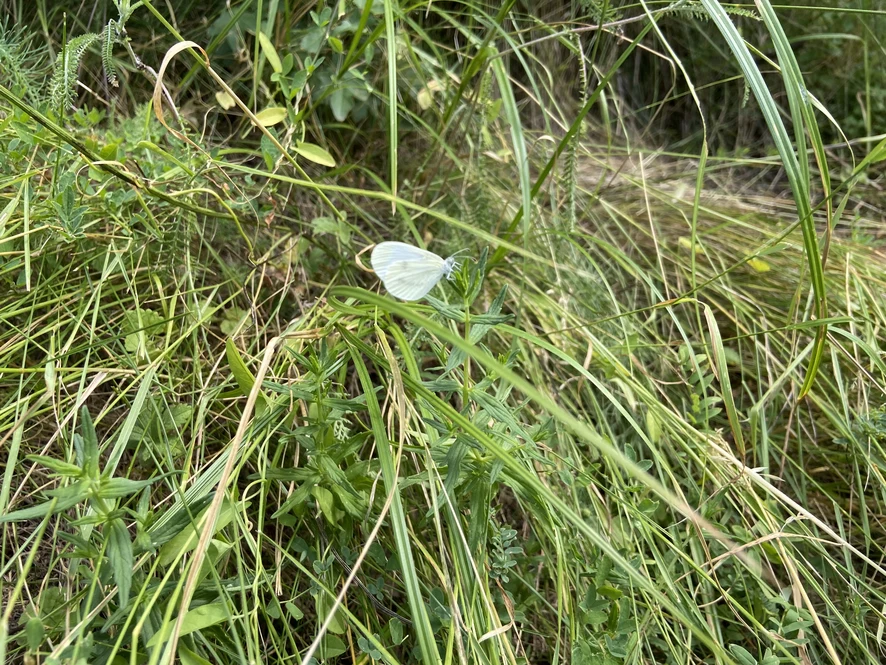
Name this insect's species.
Leptidea sinapis/juvernica
